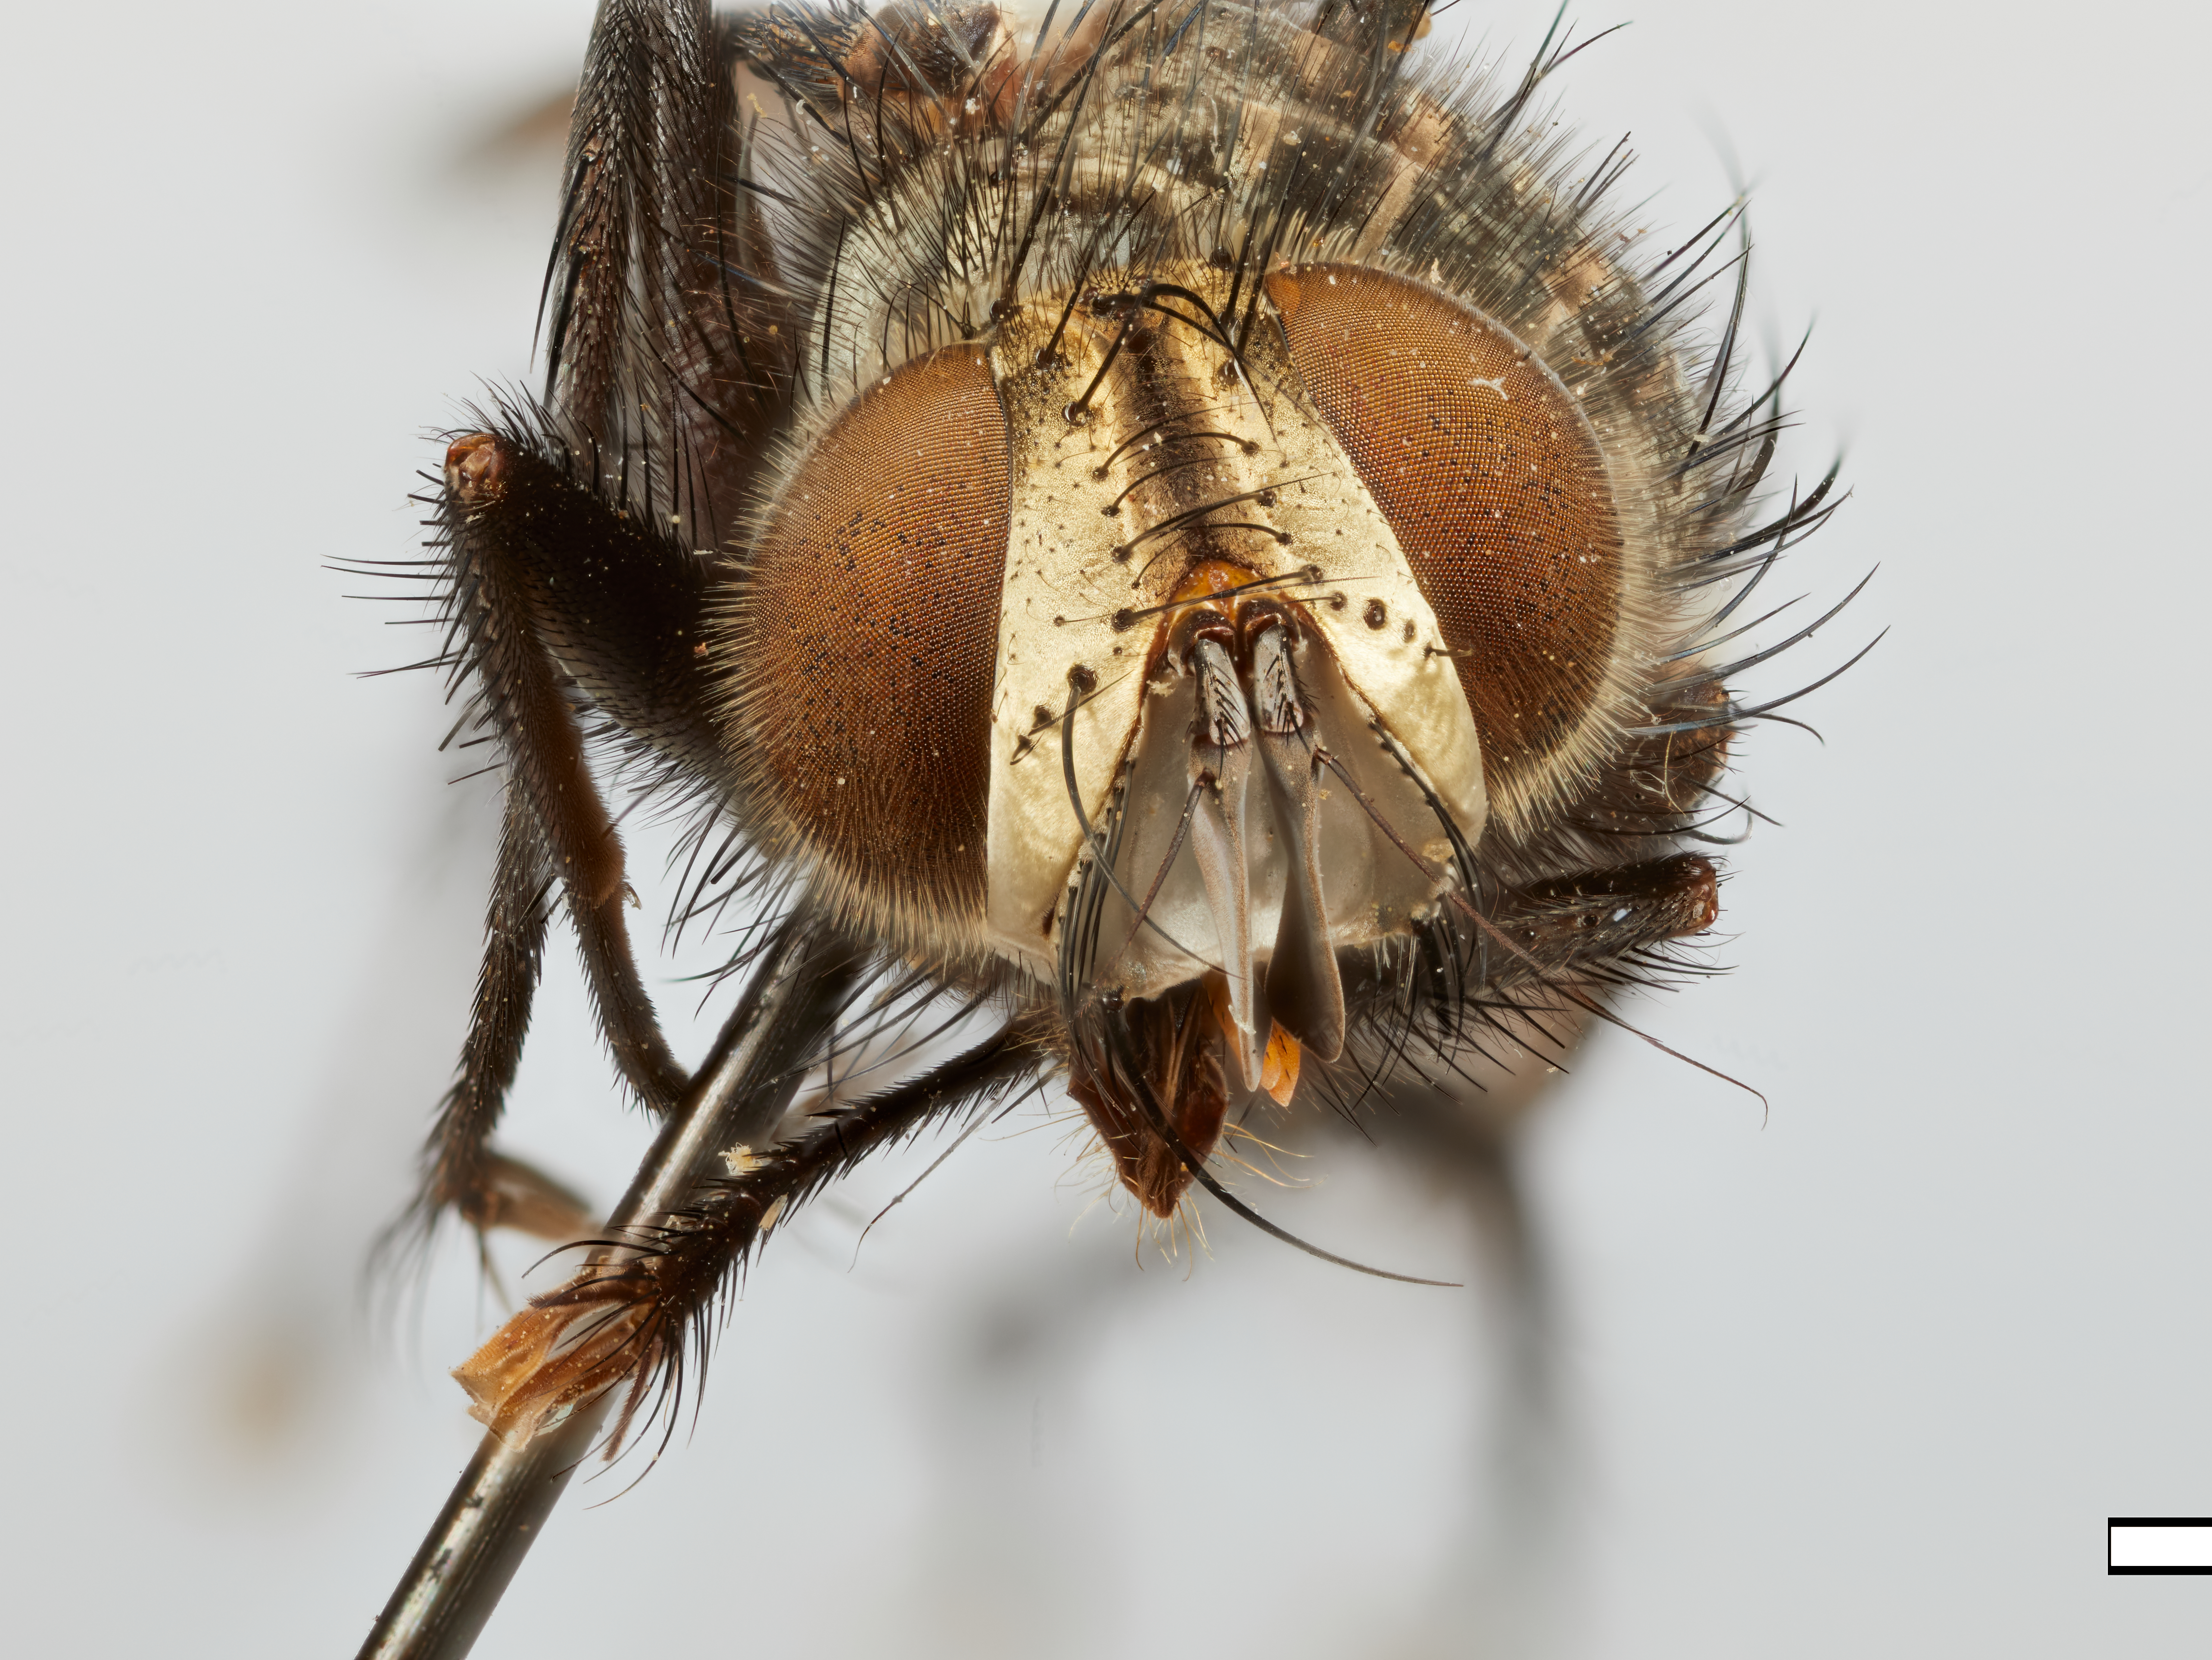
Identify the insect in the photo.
Phorocera coccyx
